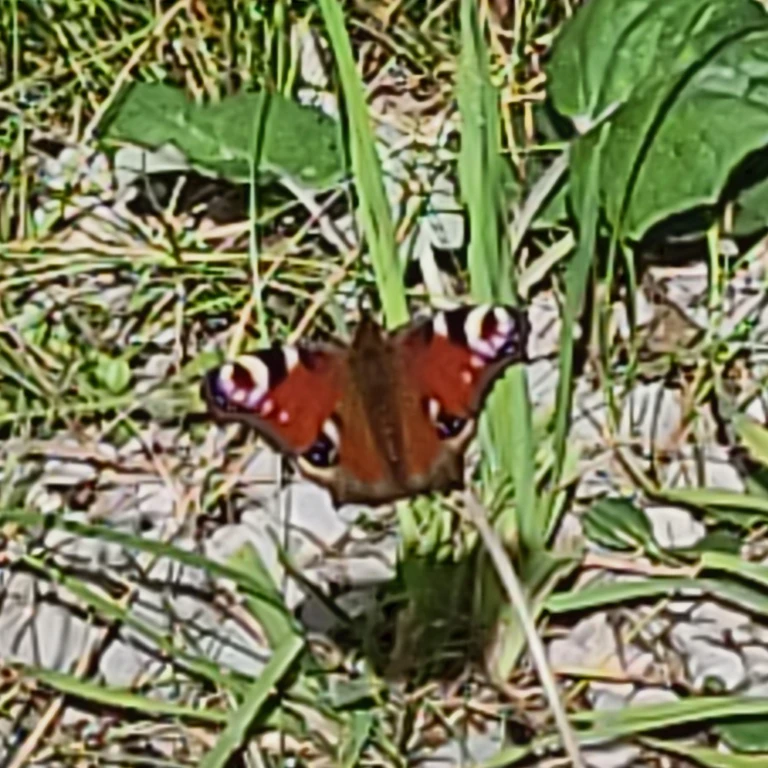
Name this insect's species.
Aglais io
